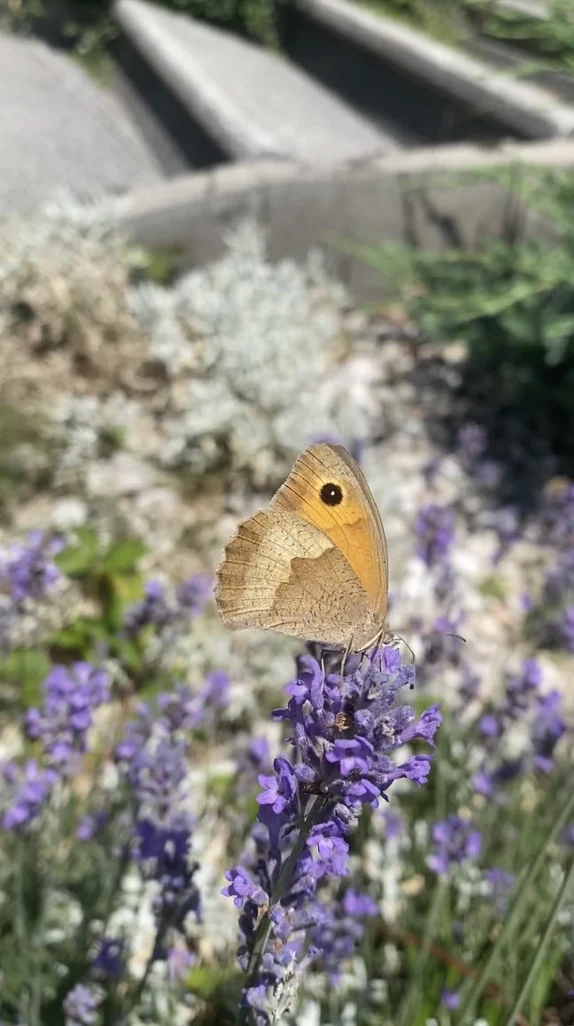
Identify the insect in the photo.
Maniola jurtina
